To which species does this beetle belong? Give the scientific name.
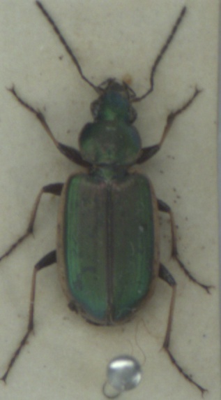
Agonum marginatum
